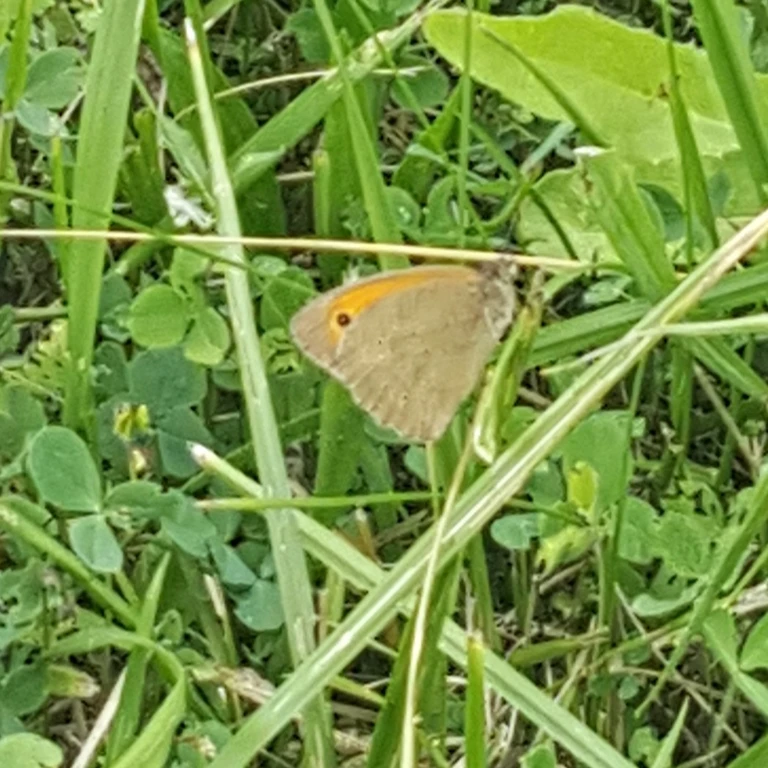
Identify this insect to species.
Maniola jurtina
